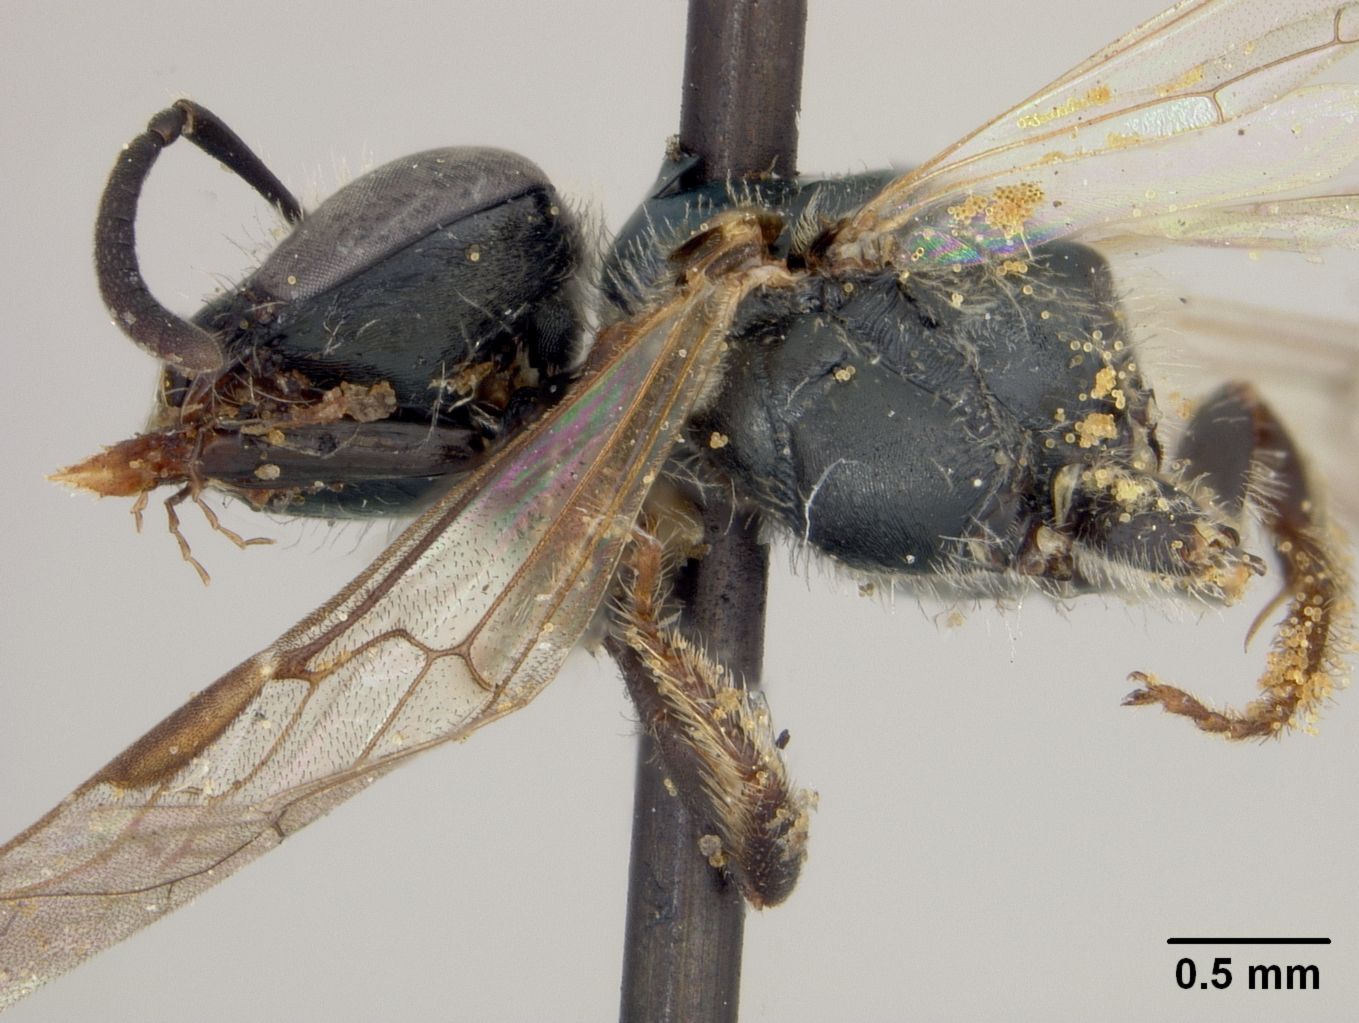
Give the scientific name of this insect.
Halictus raymenti
